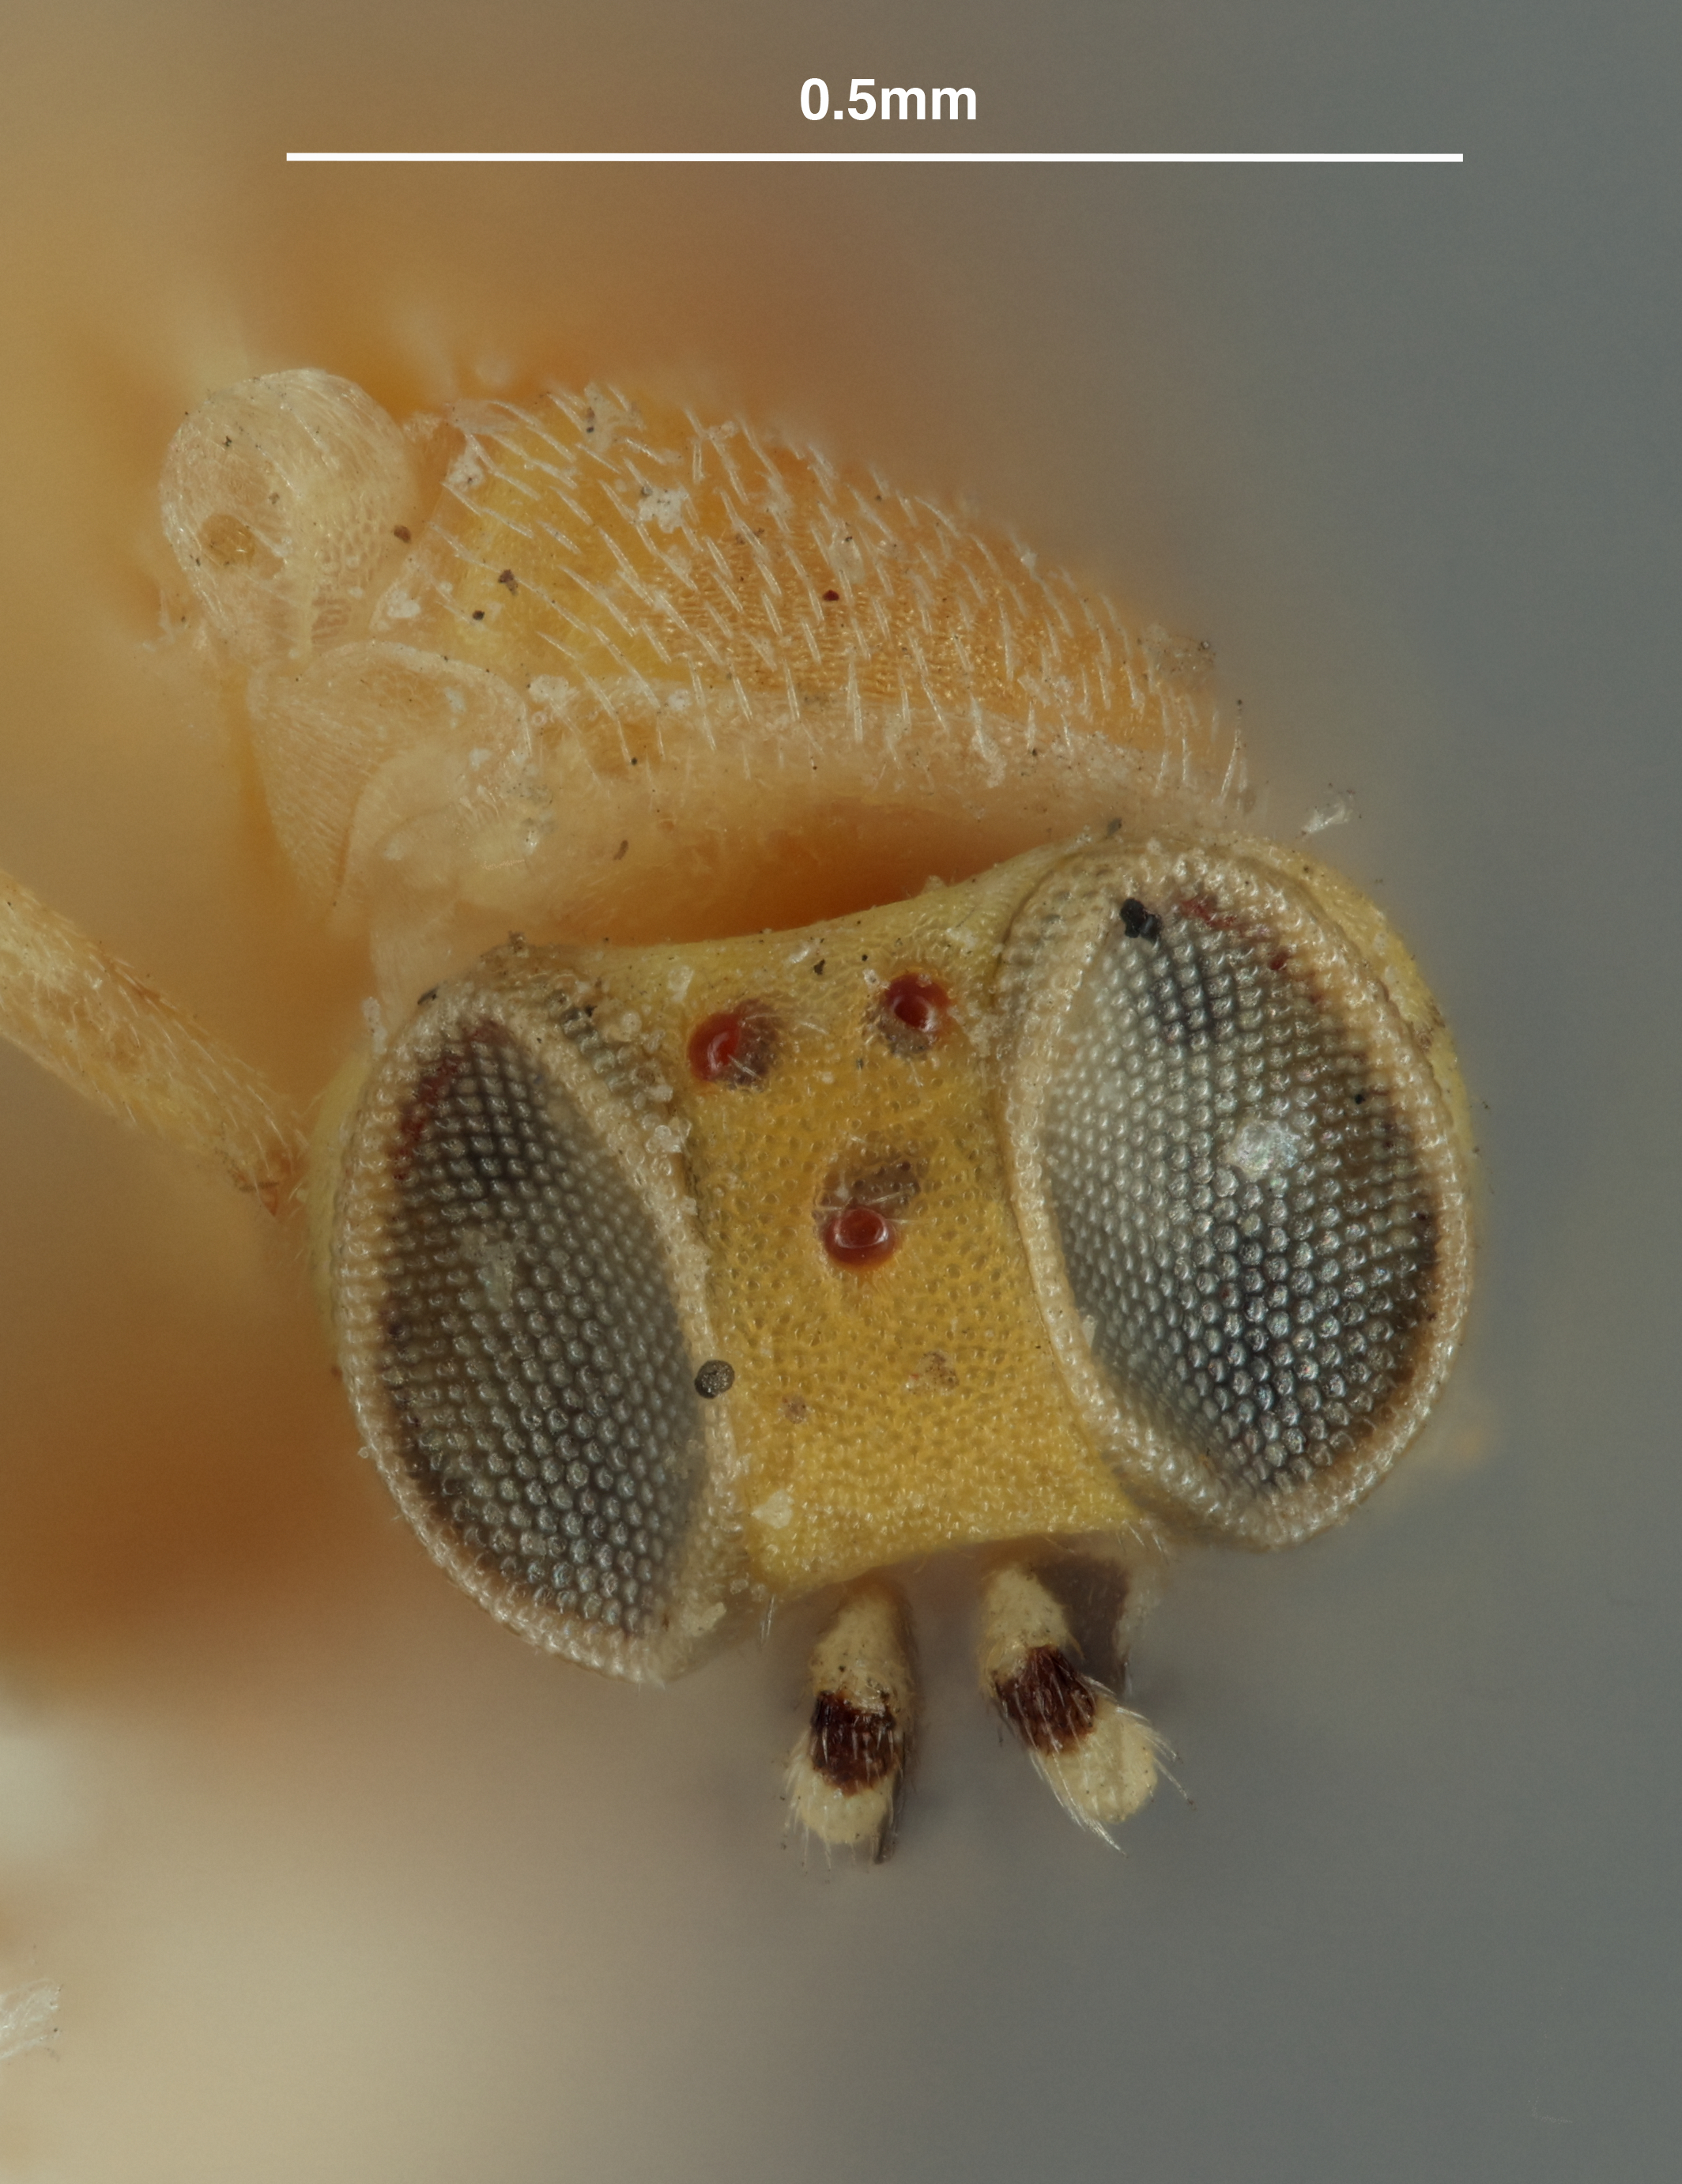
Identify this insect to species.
Aphycus cockerelli
